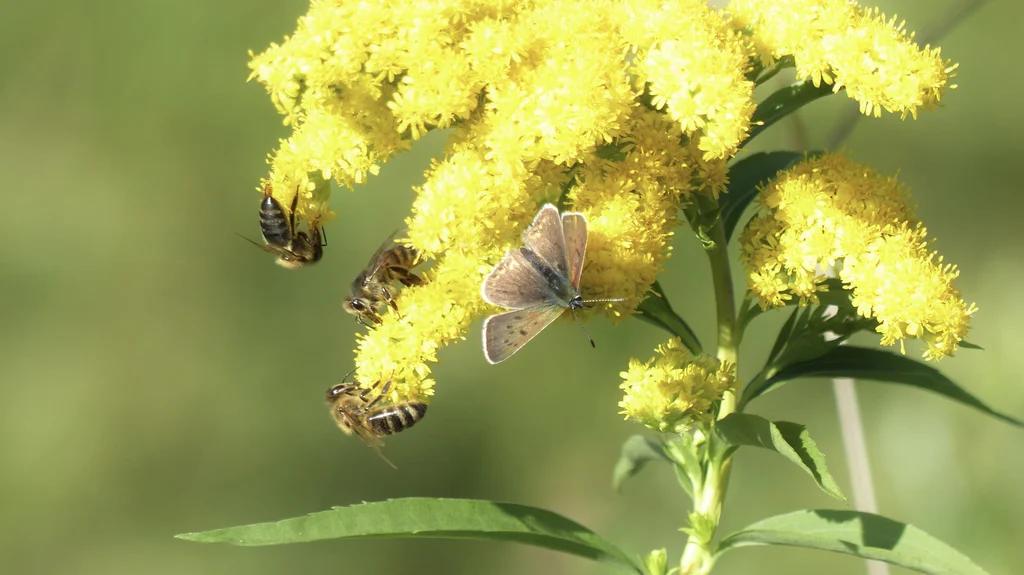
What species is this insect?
Lycaena tityrus (also Loweia tityrus)
